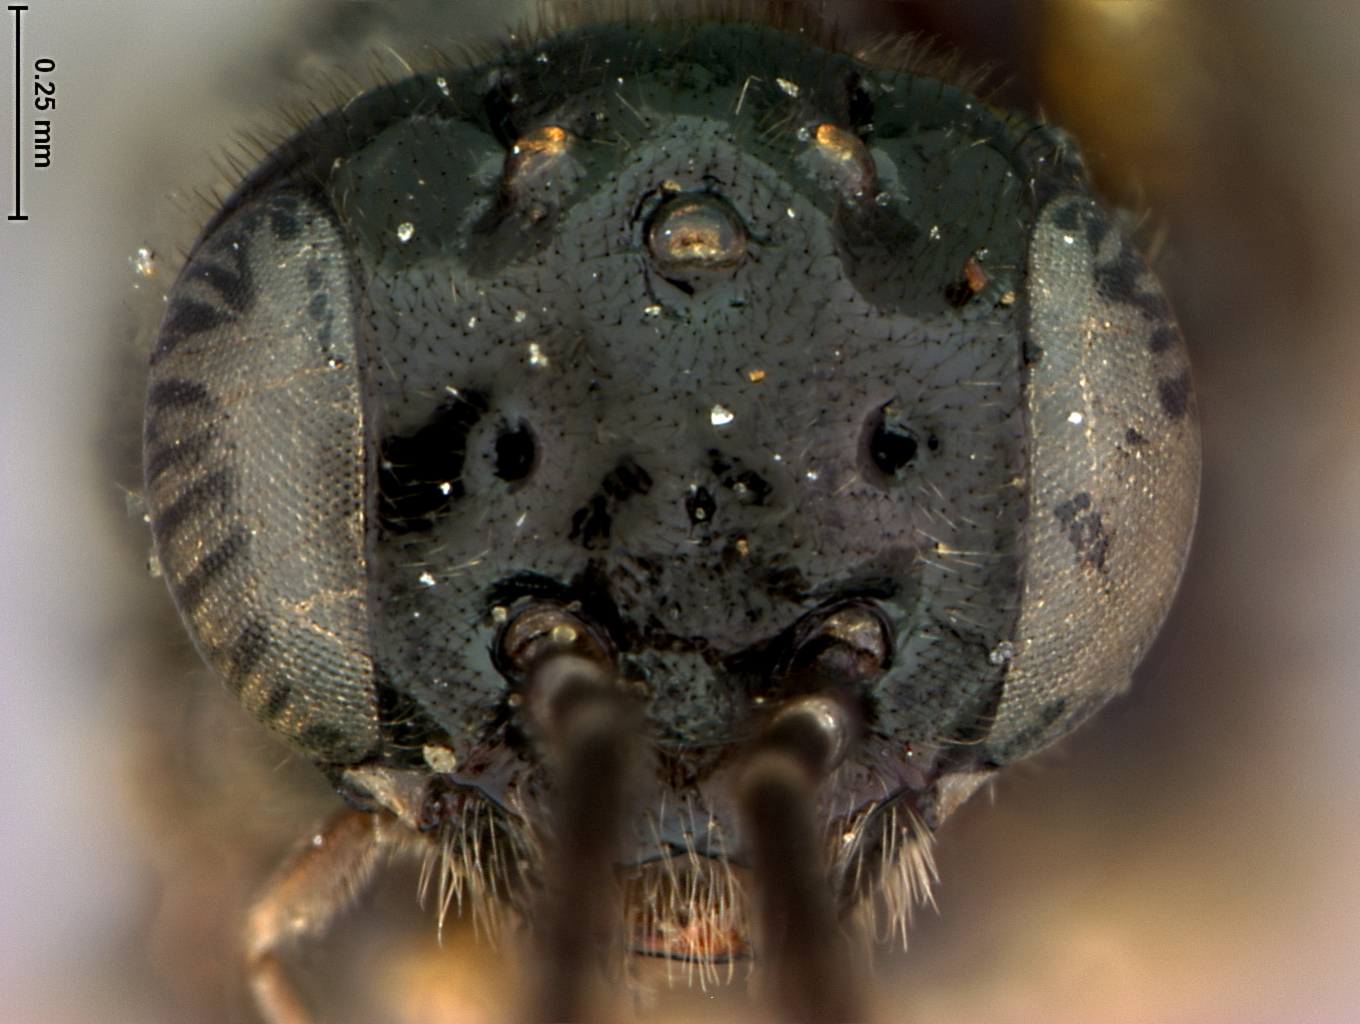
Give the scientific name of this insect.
Caliroa amygdalina
